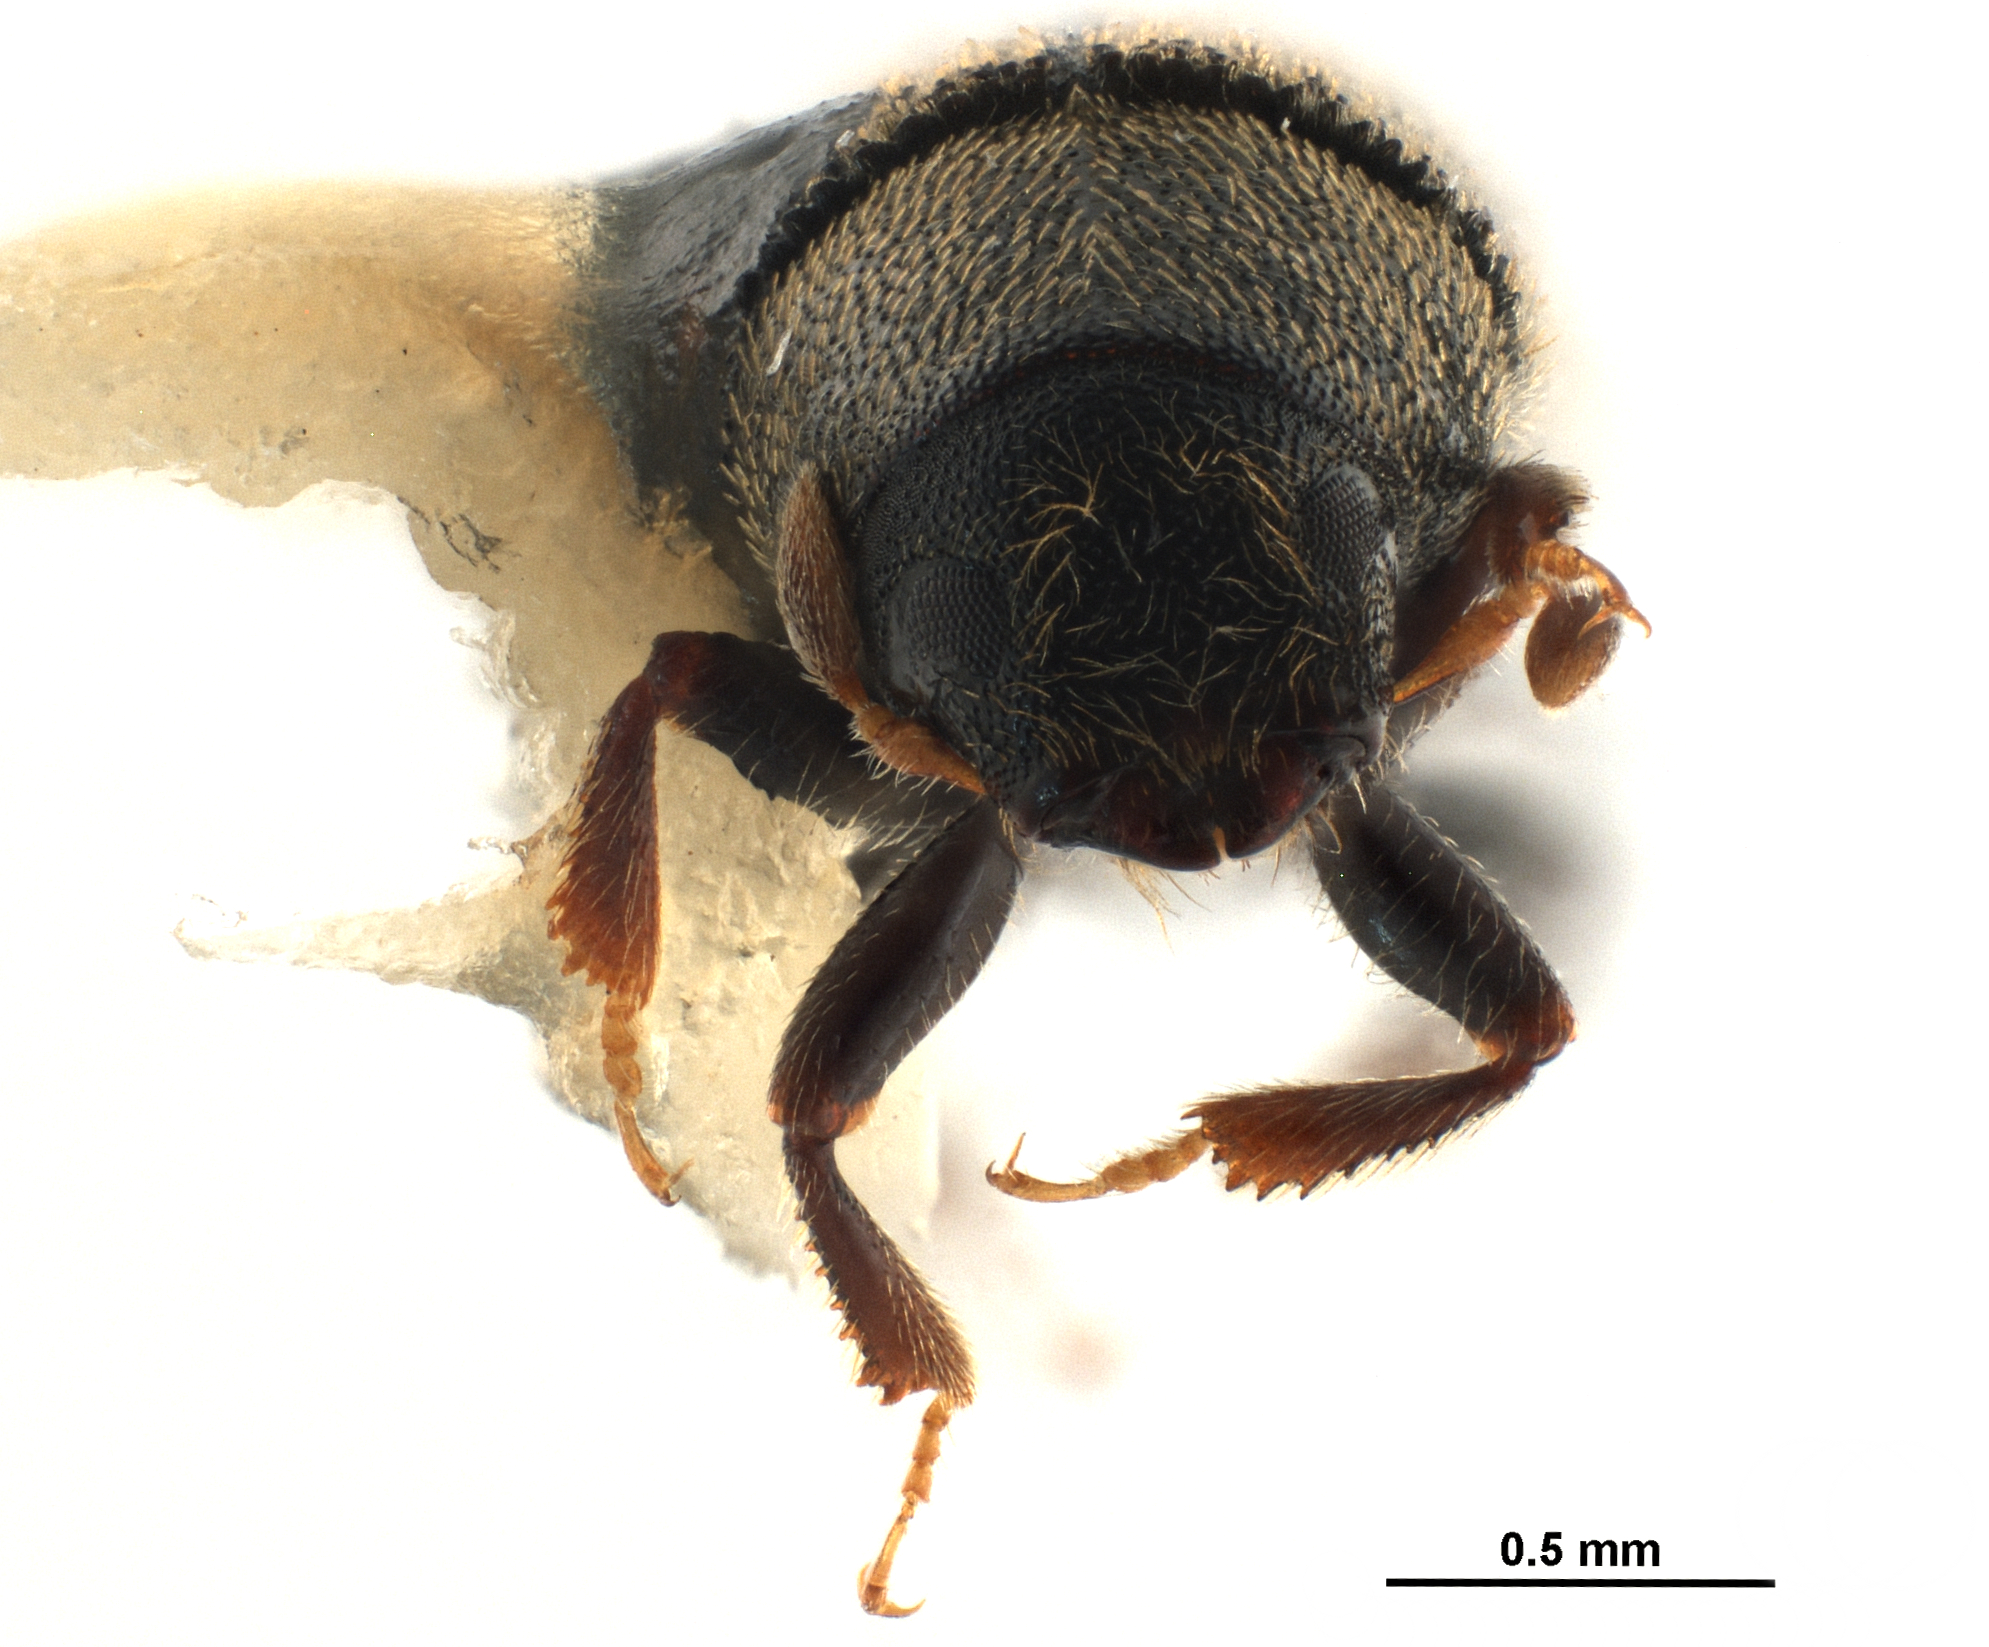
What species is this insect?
Polygraphus horyurensis
